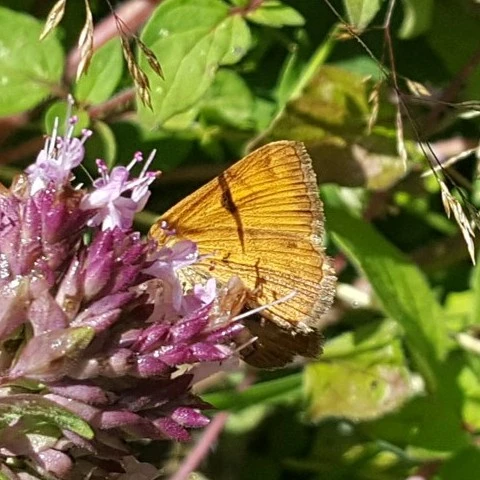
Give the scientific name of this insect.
Euclidia glyphica
